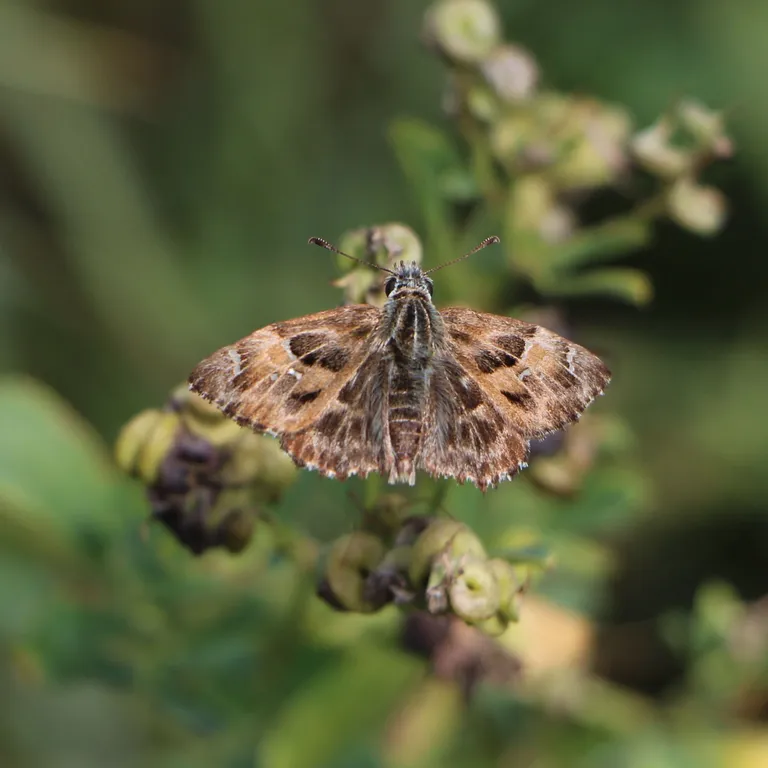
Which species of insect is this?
Carcharodus alceae
